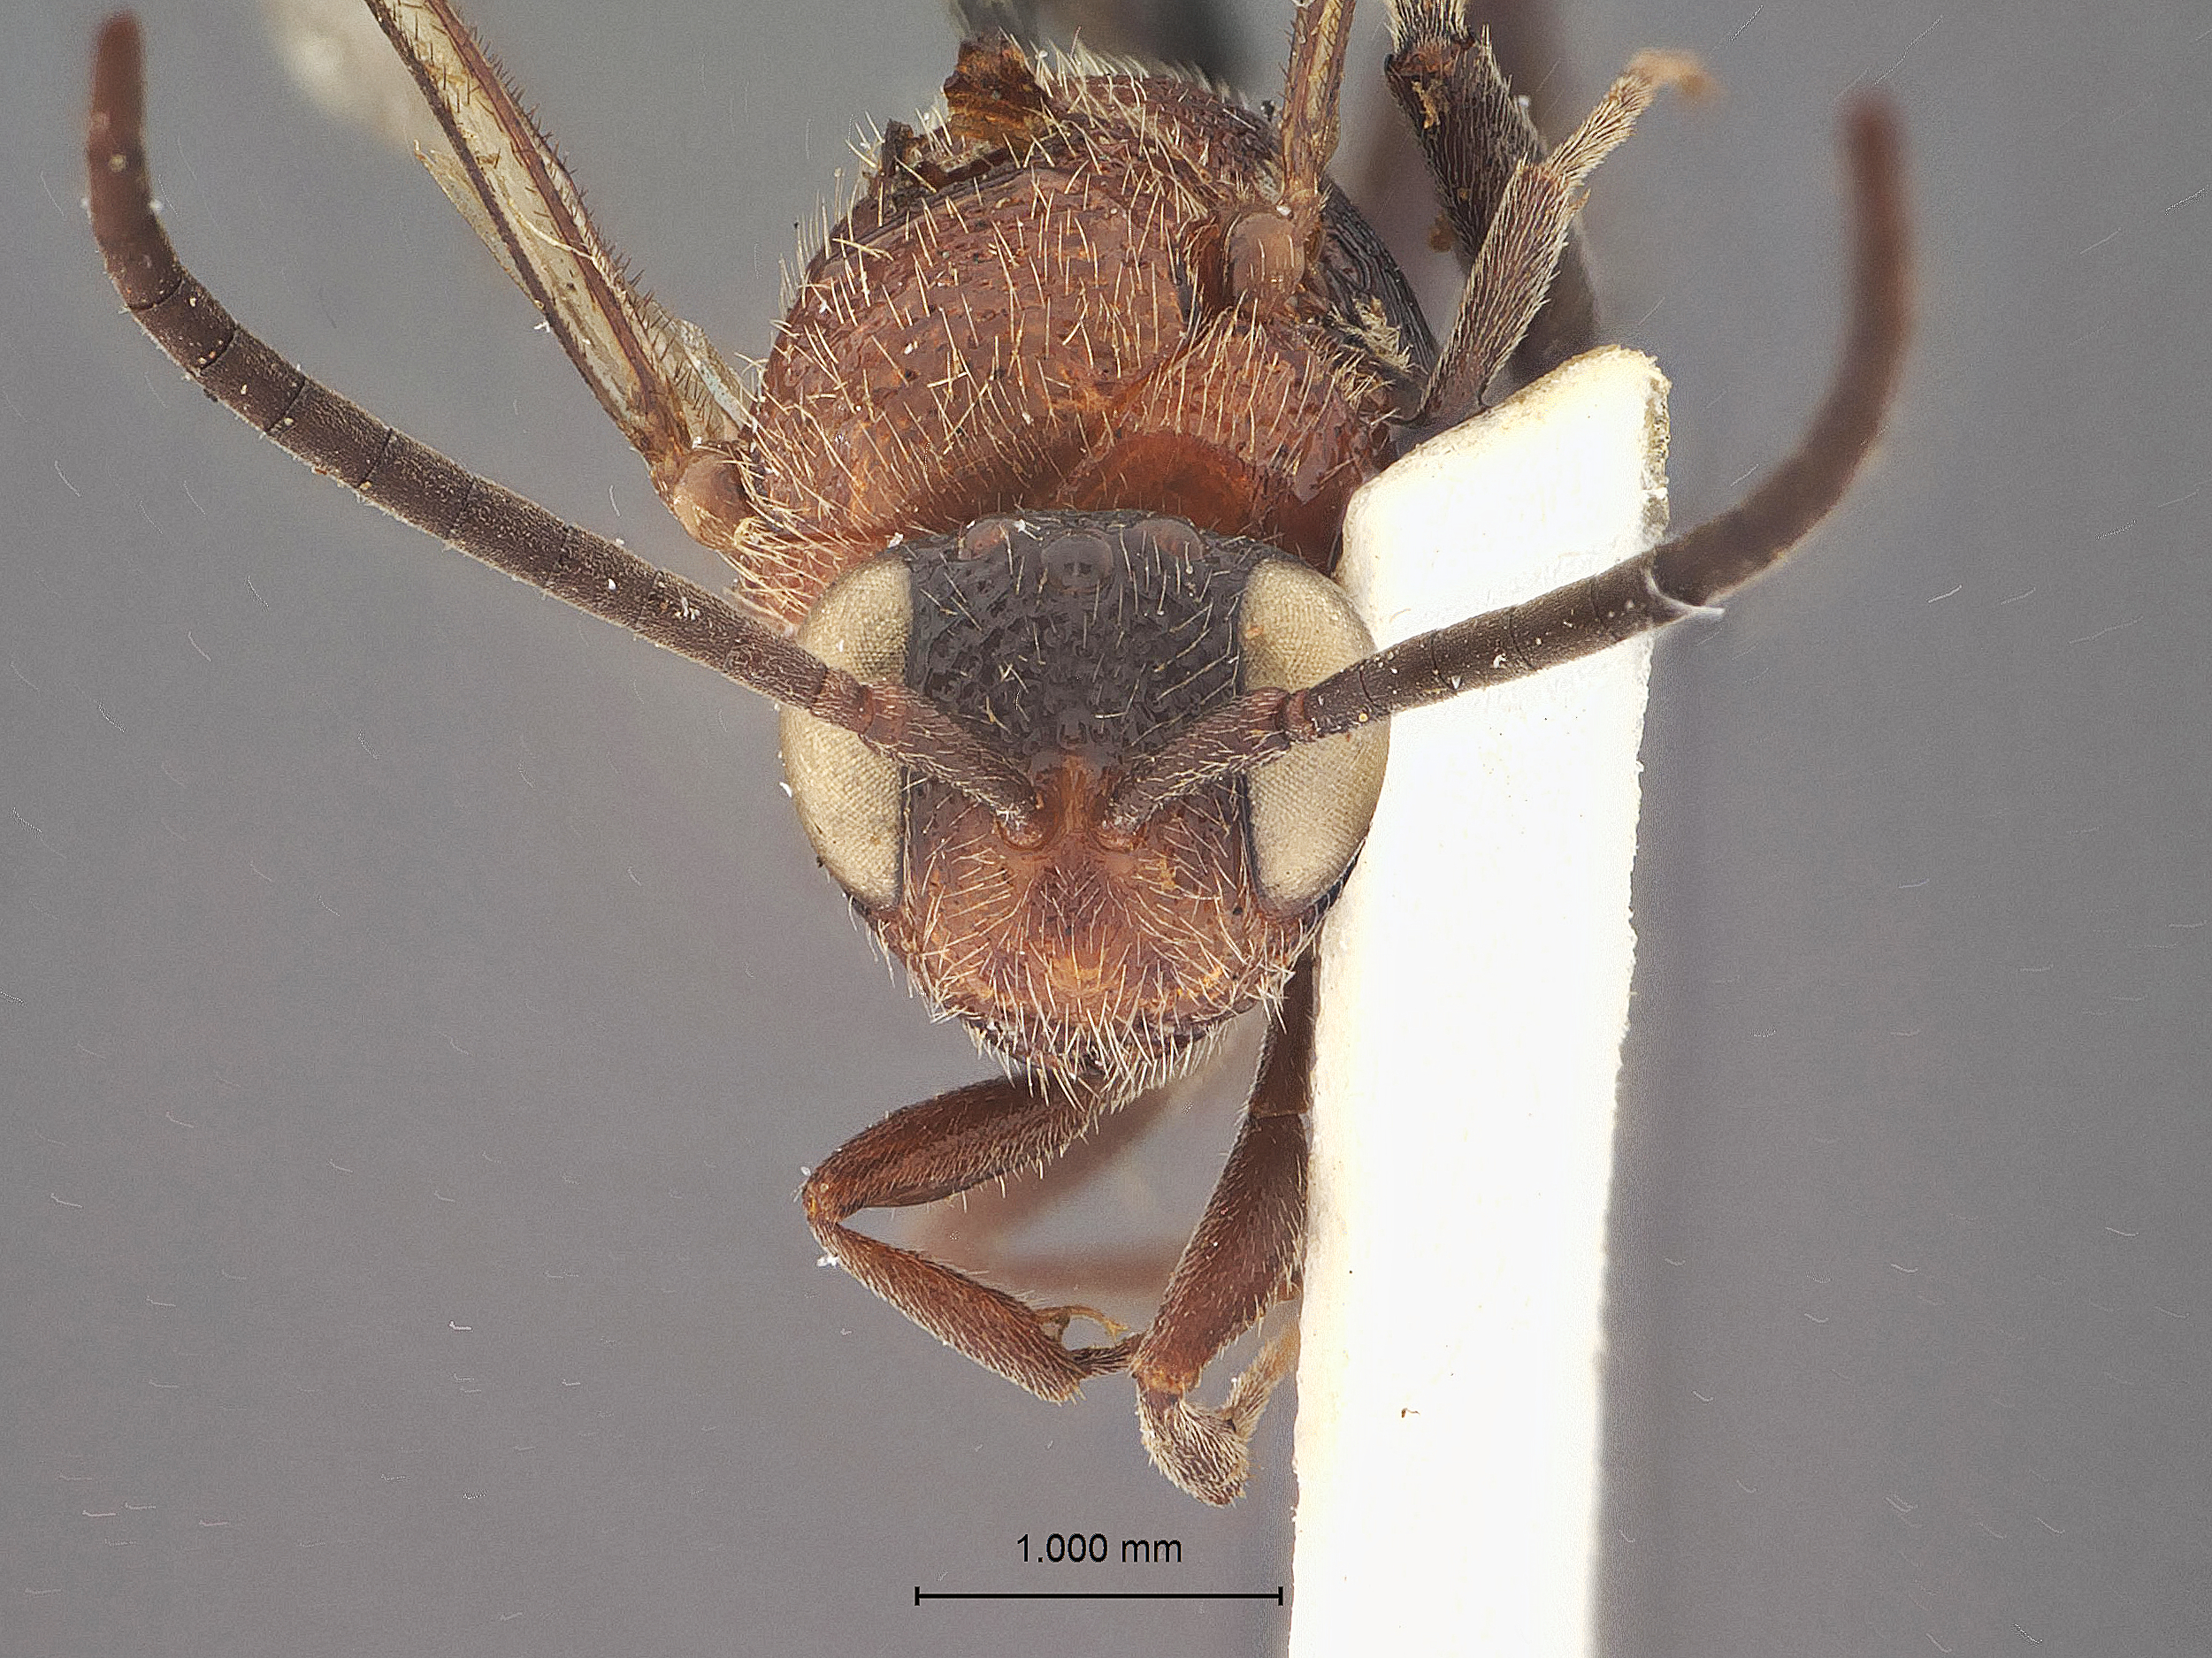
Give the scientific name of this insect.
Hyptia hyptiogastris
